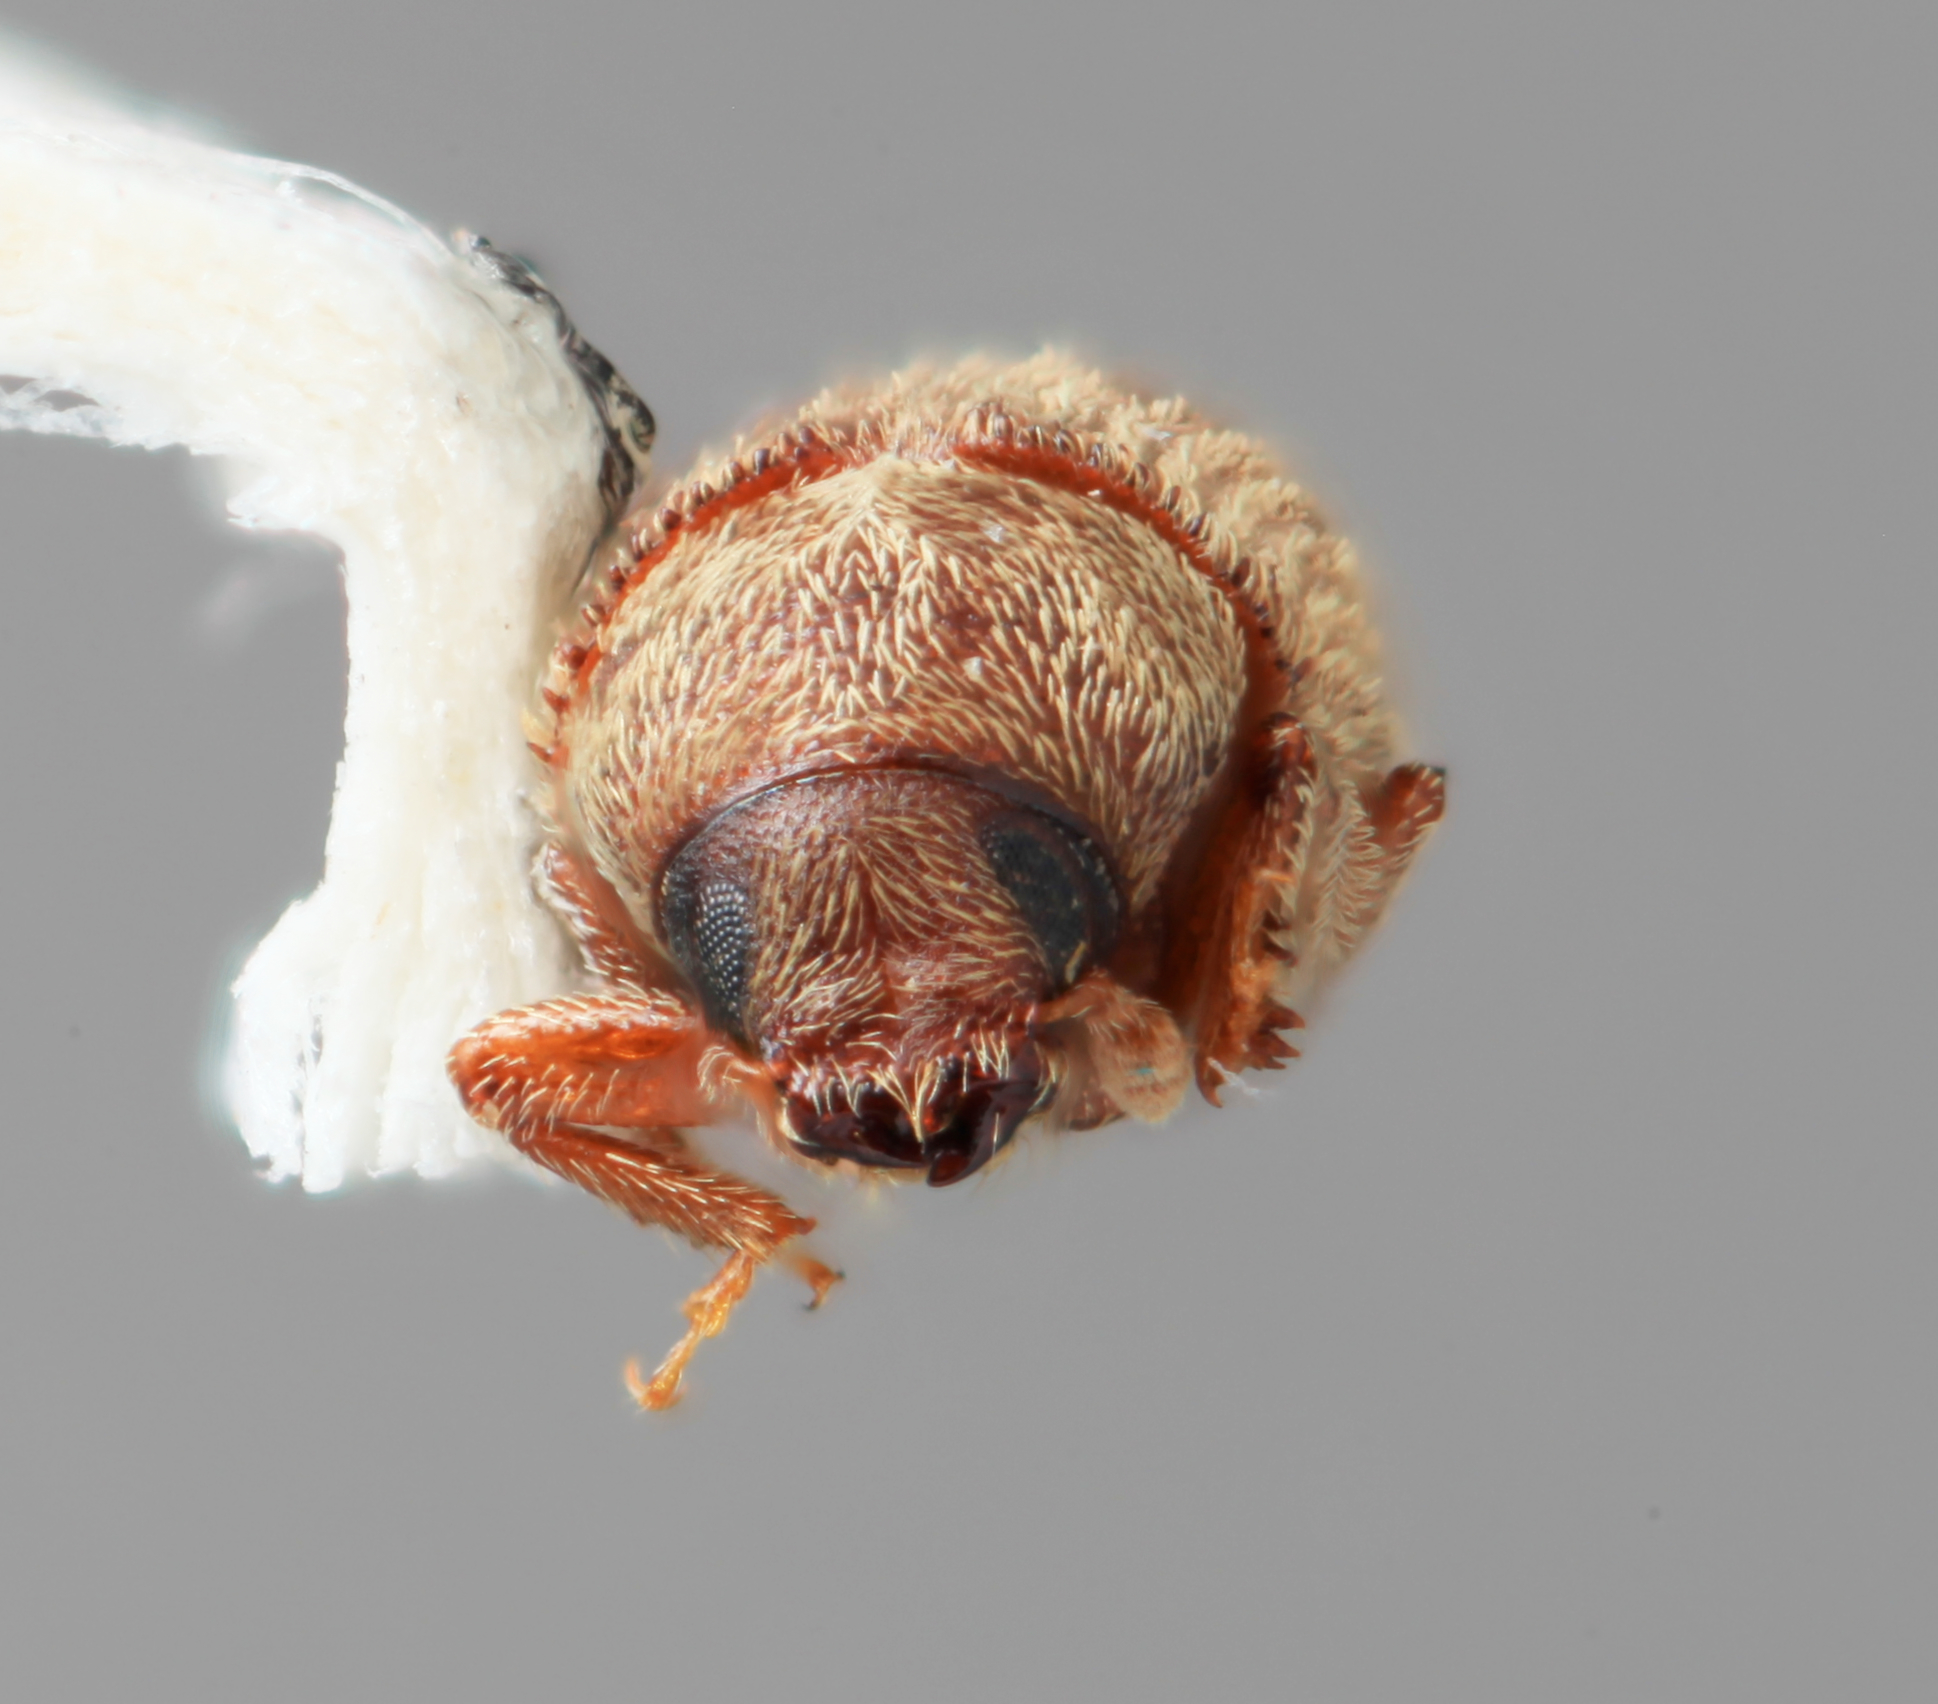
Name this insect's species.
Pseudoxylechinus variegatus
